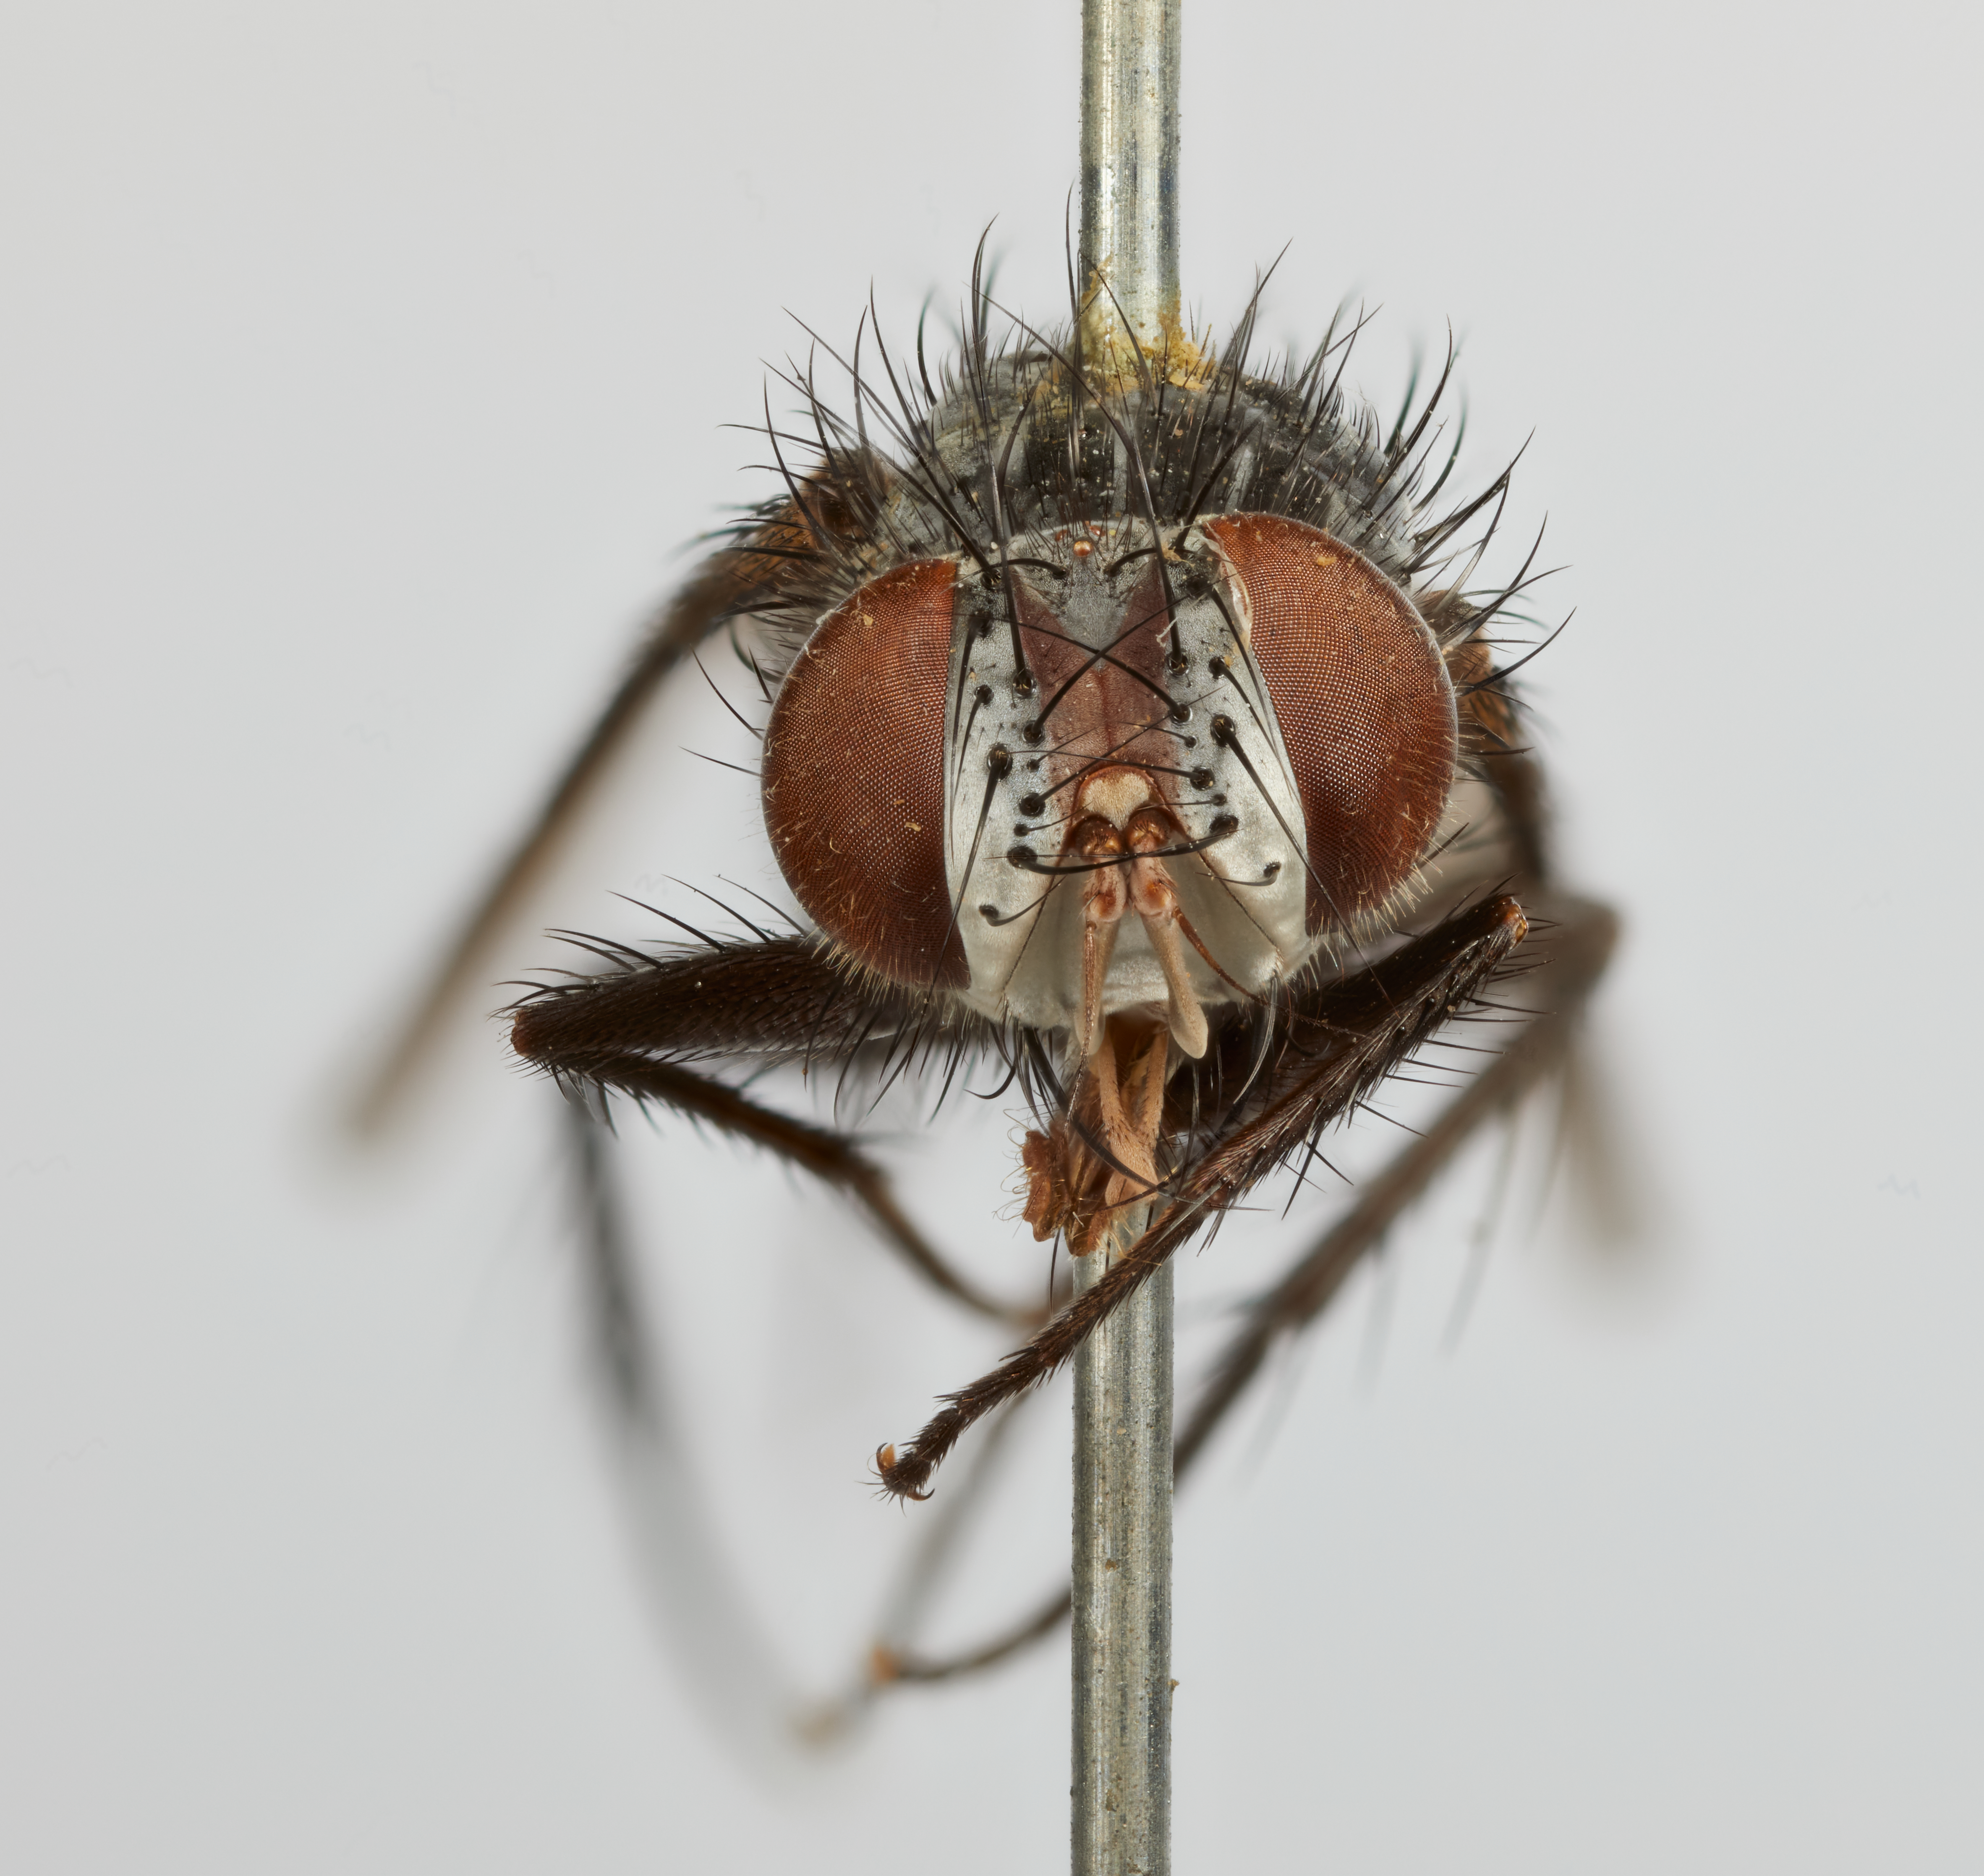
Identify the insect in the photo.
Minthoplagia rafaeli
